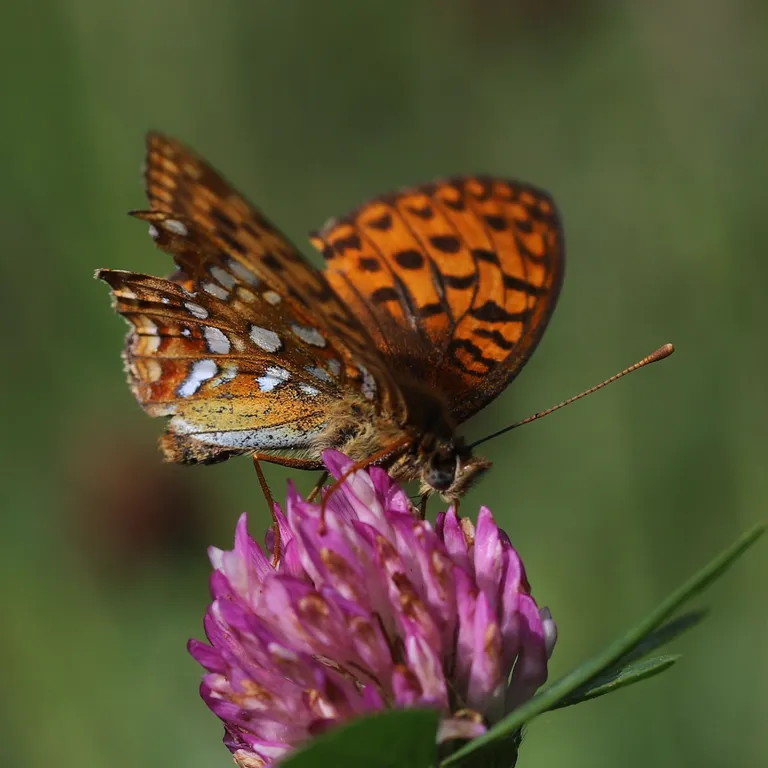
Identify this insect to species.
Fabriciana adippe
